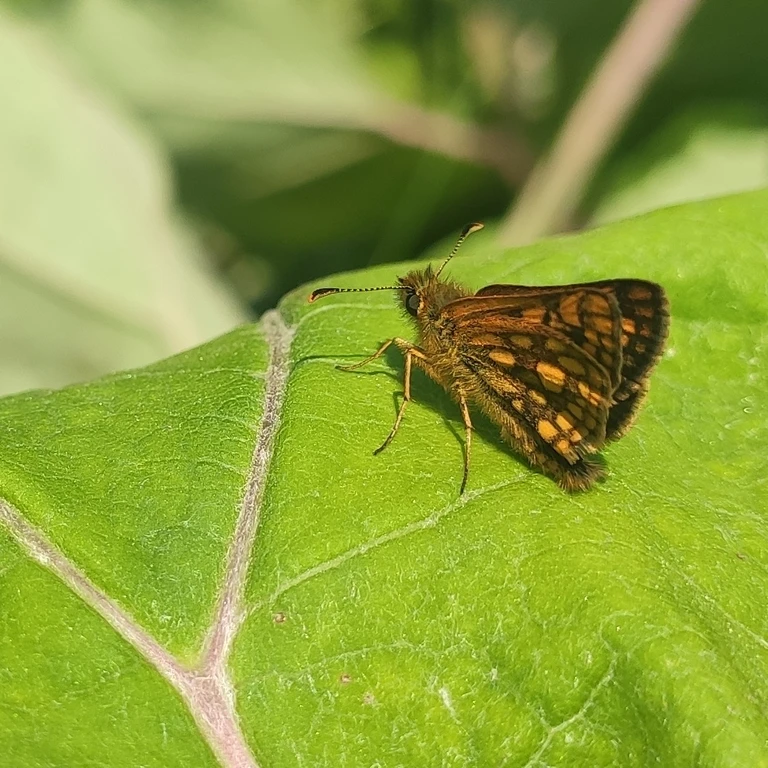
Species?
Carterocephalus palaemon
